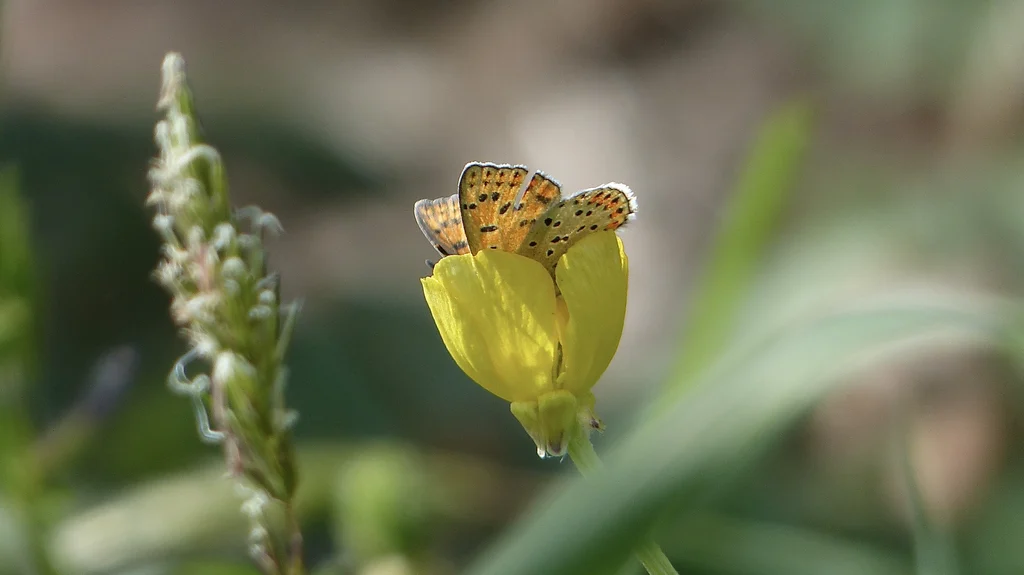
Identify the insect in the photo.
Lycaena tityrus (also Loweia tityrus)
